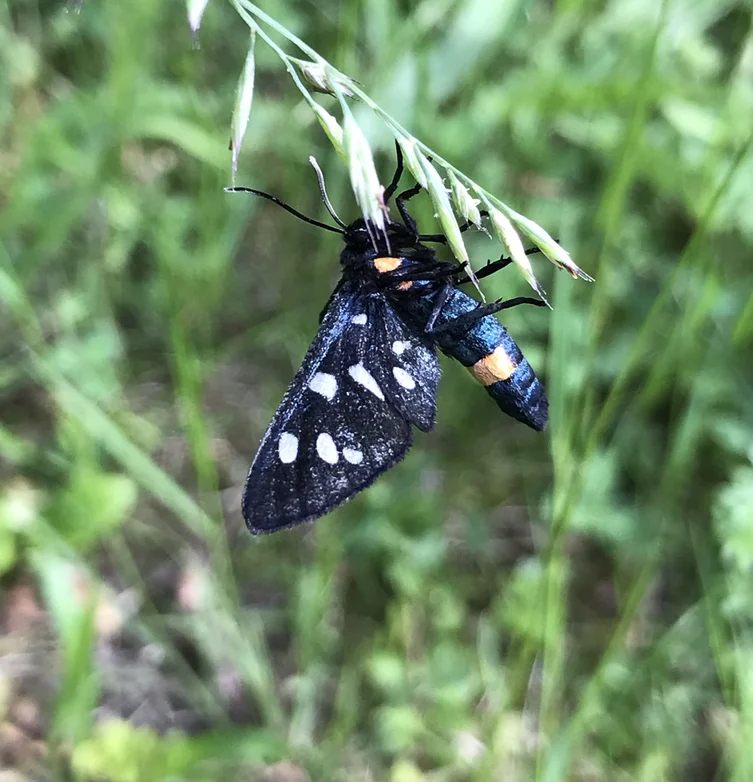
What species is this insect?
Amata phegea
